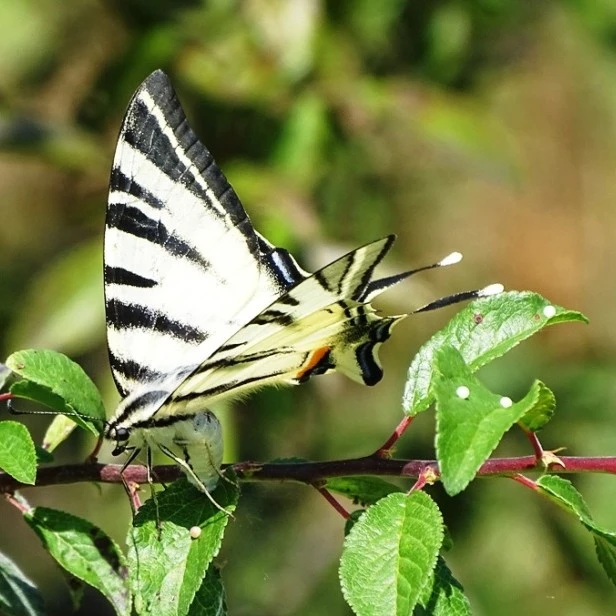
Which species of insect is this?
Iphiclides podalirius
